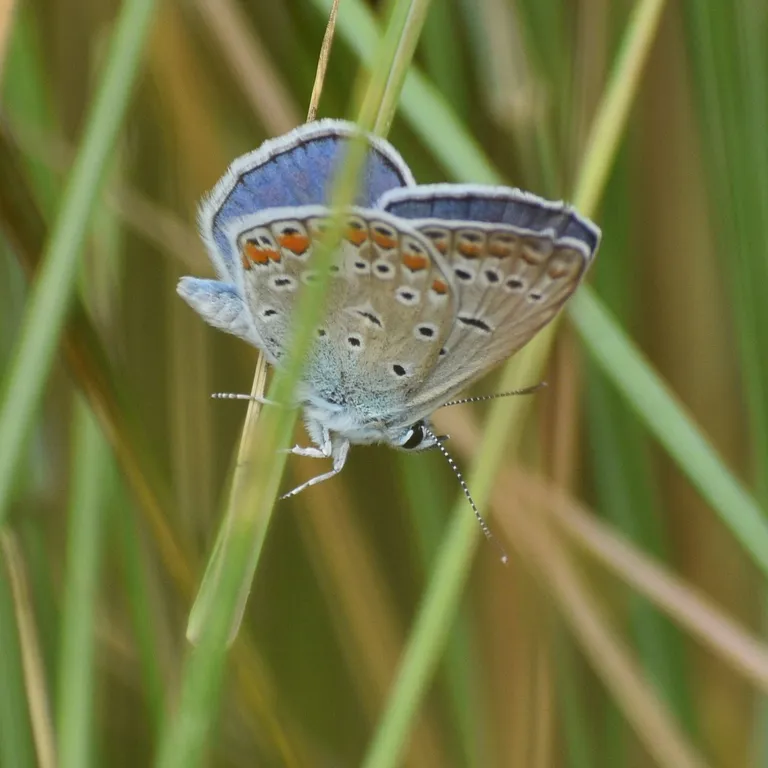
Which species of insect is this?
Polyommatus icarus
